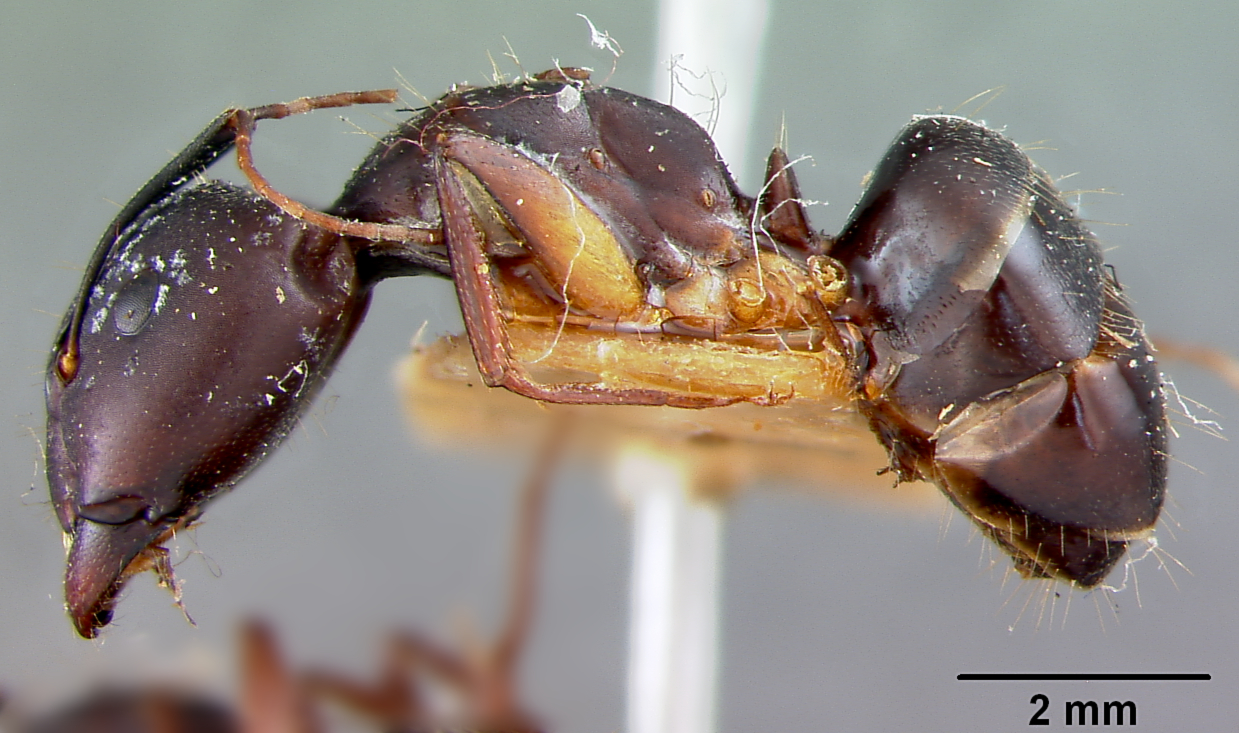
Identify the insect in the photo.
Camponotus maculatus
